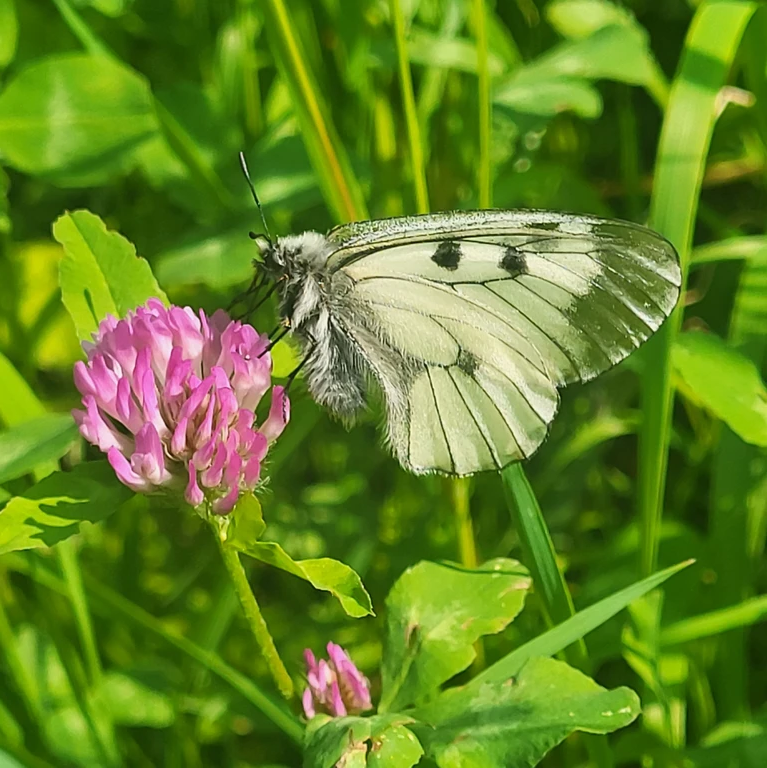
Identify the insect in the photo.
Parnassius mnemosyne
